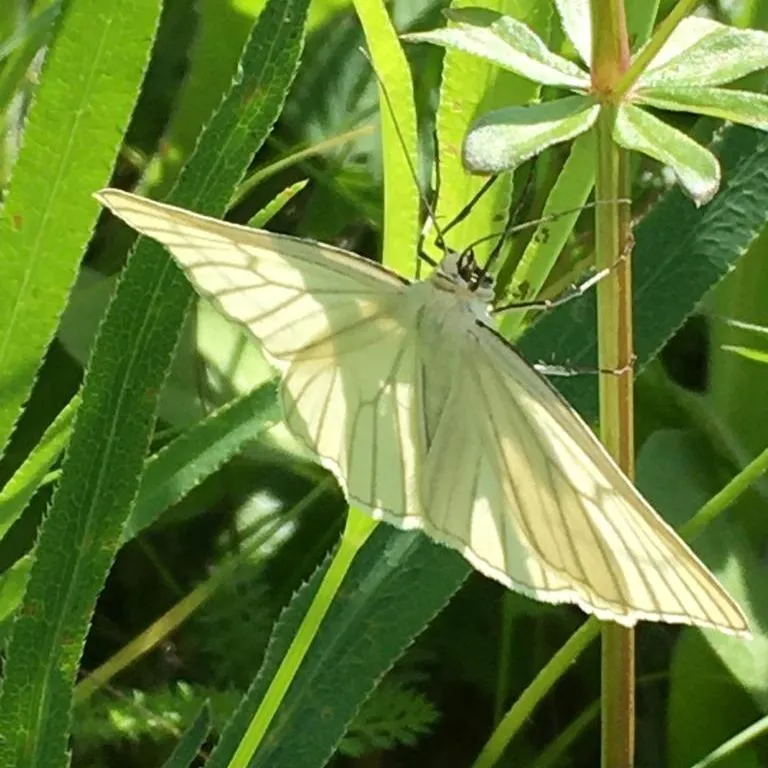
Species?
Siona lineata
